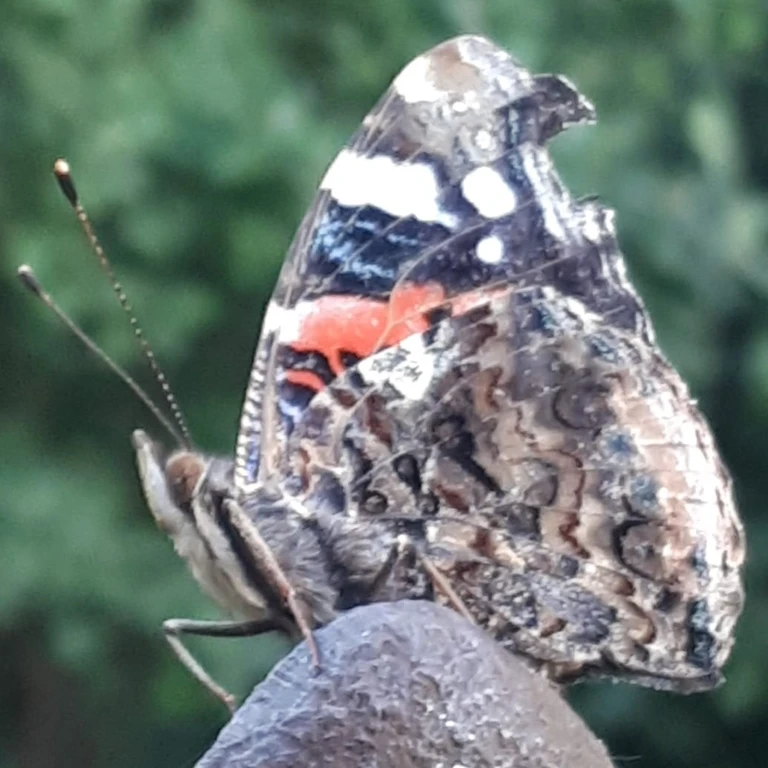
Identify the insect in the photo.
Vanessa atalanta
